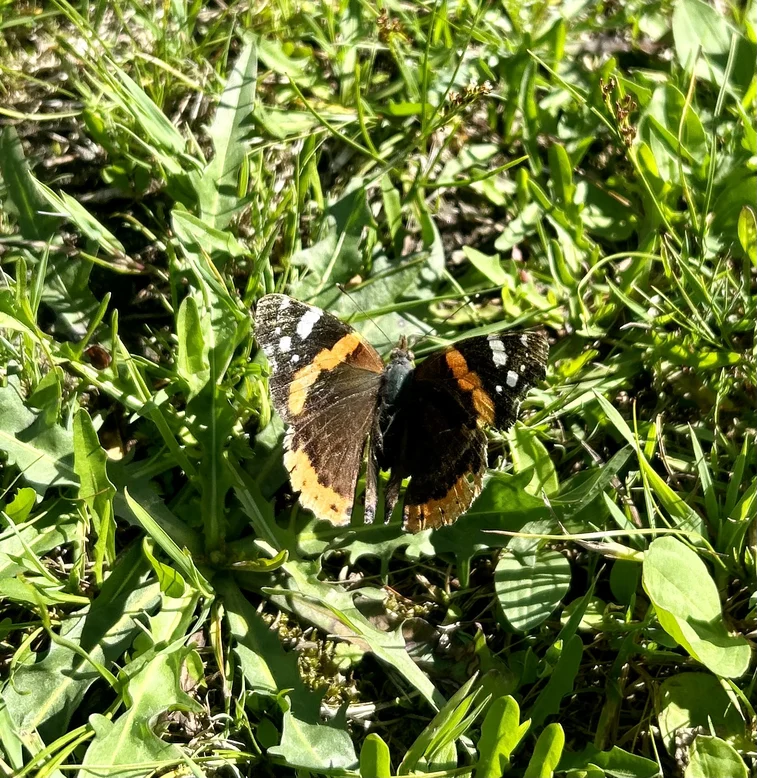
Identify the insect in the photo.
Vanessa atalanta
